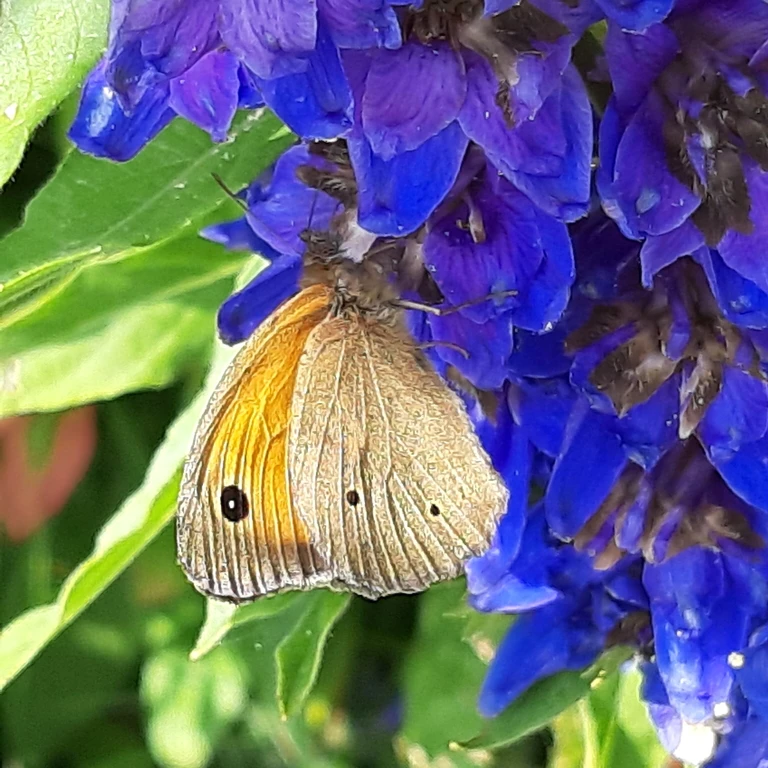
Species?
Maniola jurtina
